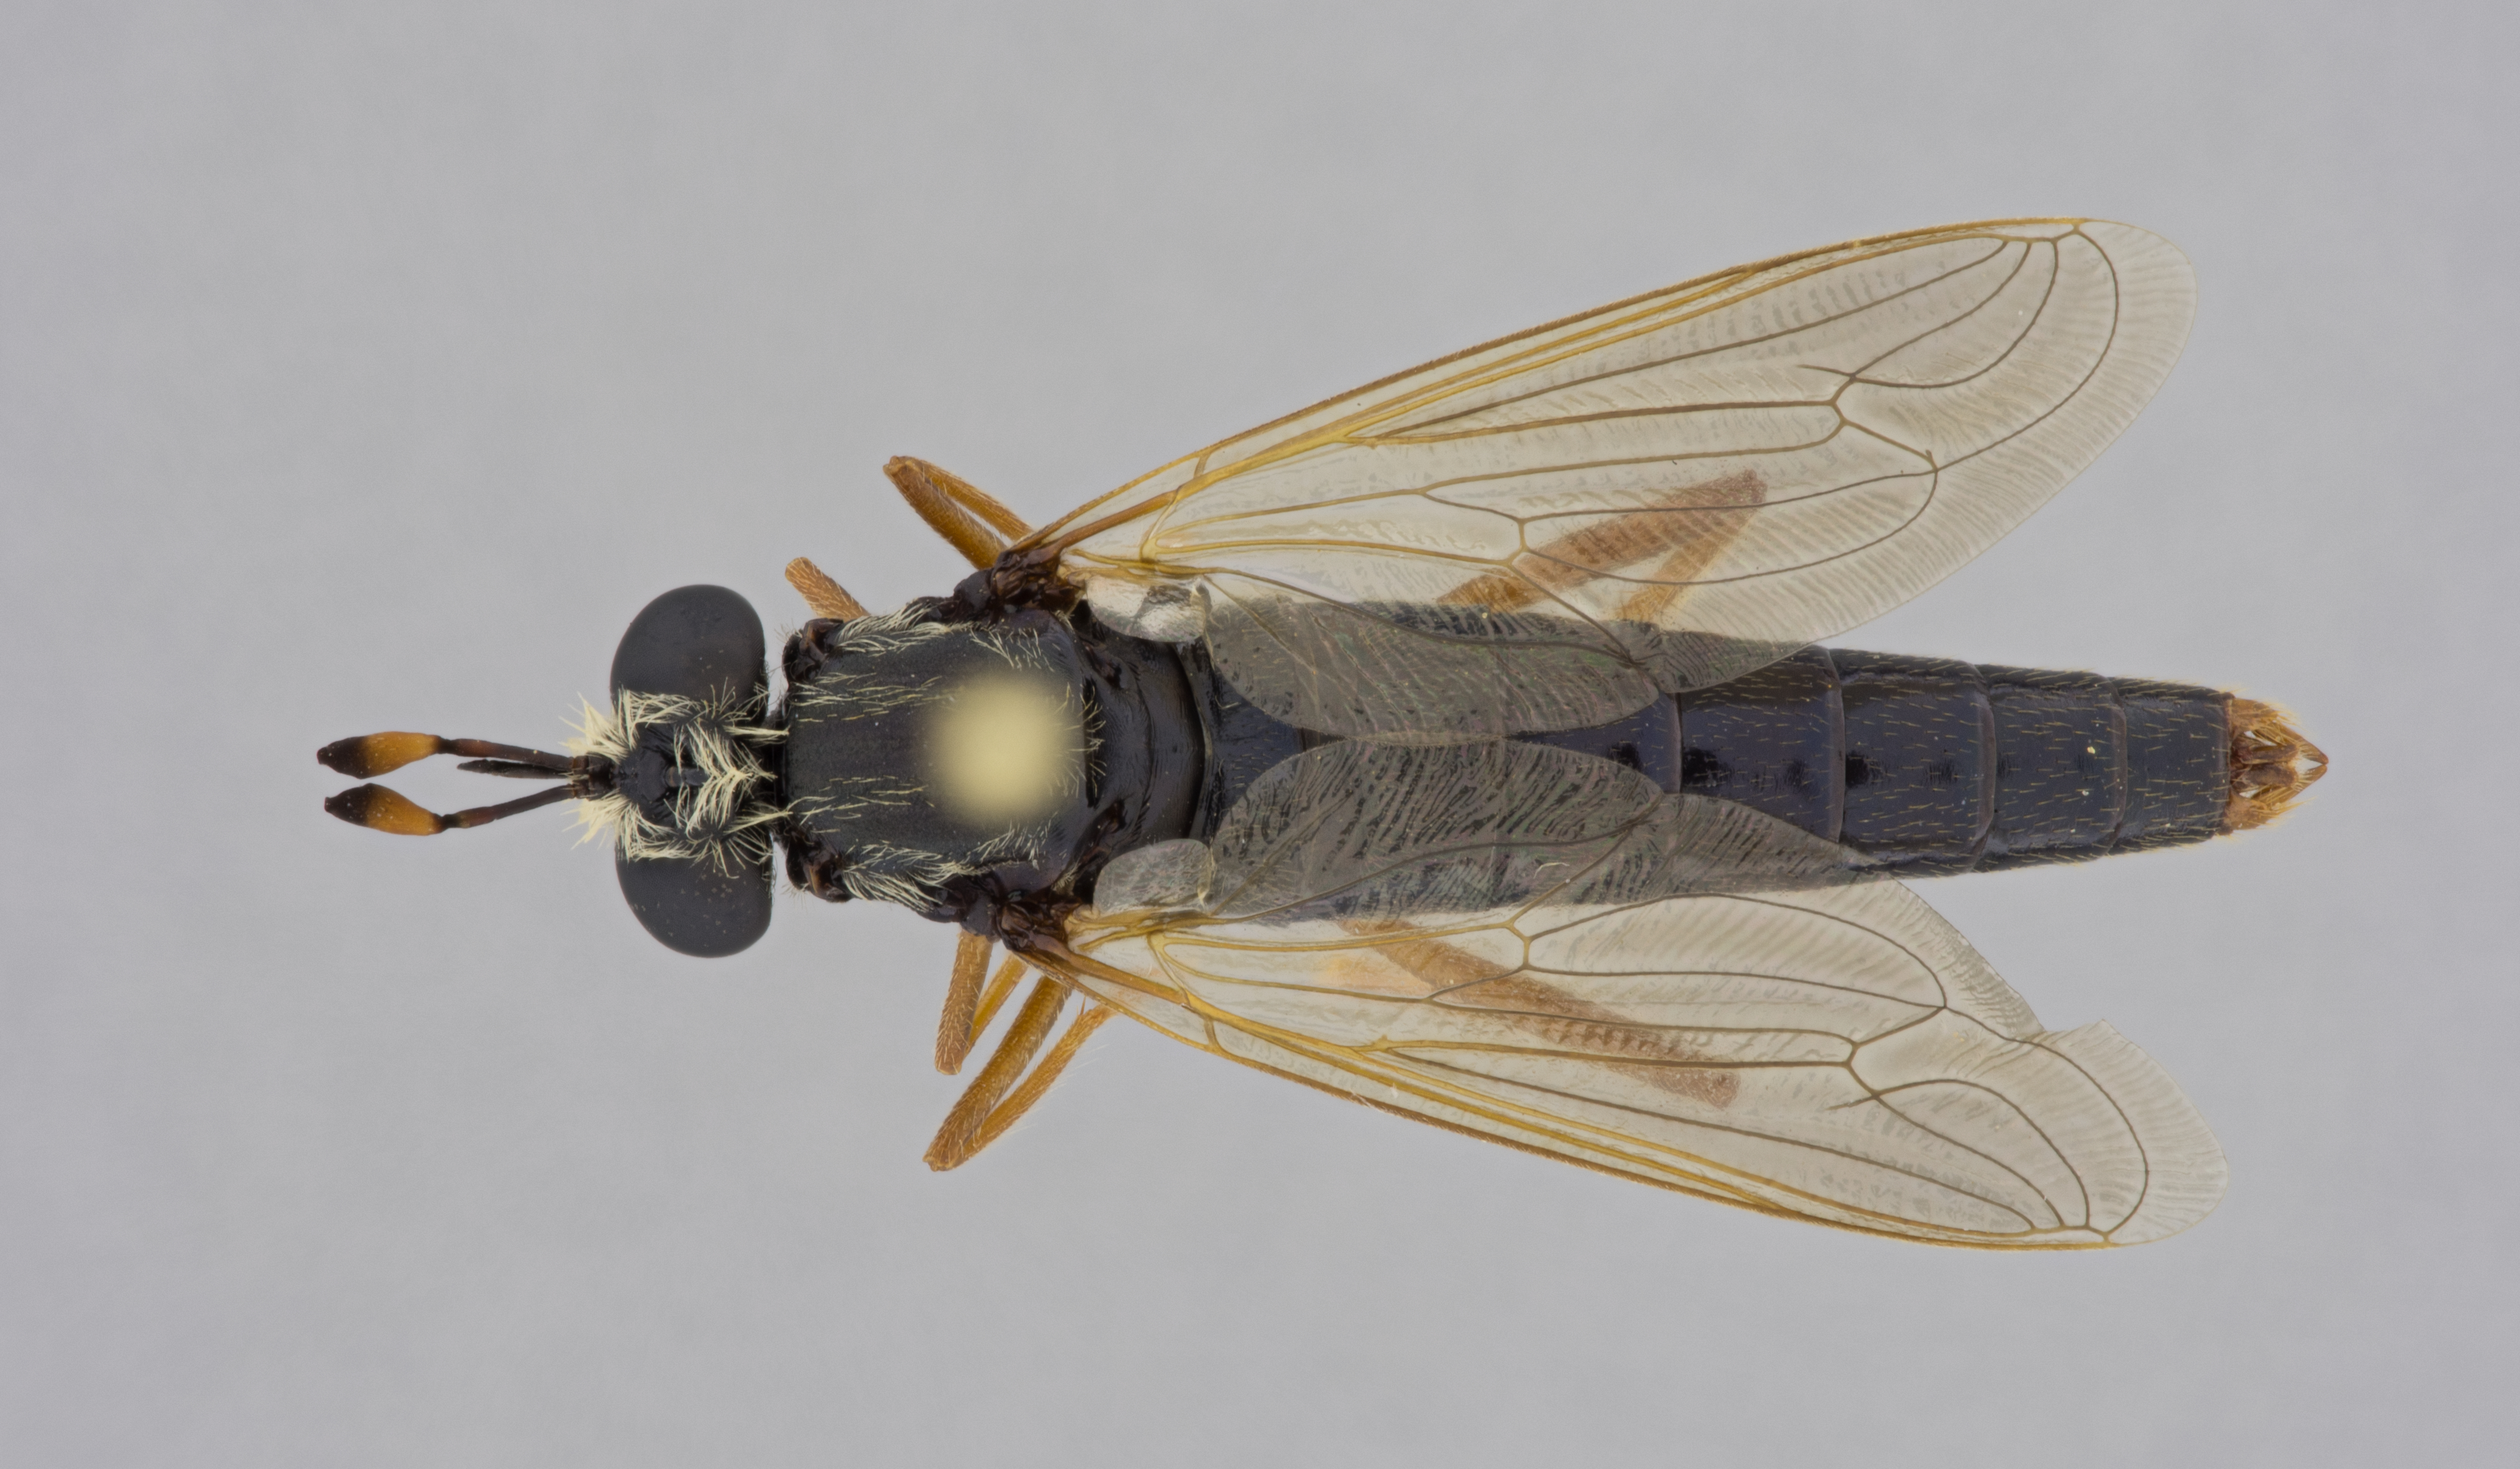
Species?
Arenomydas caerulescens
